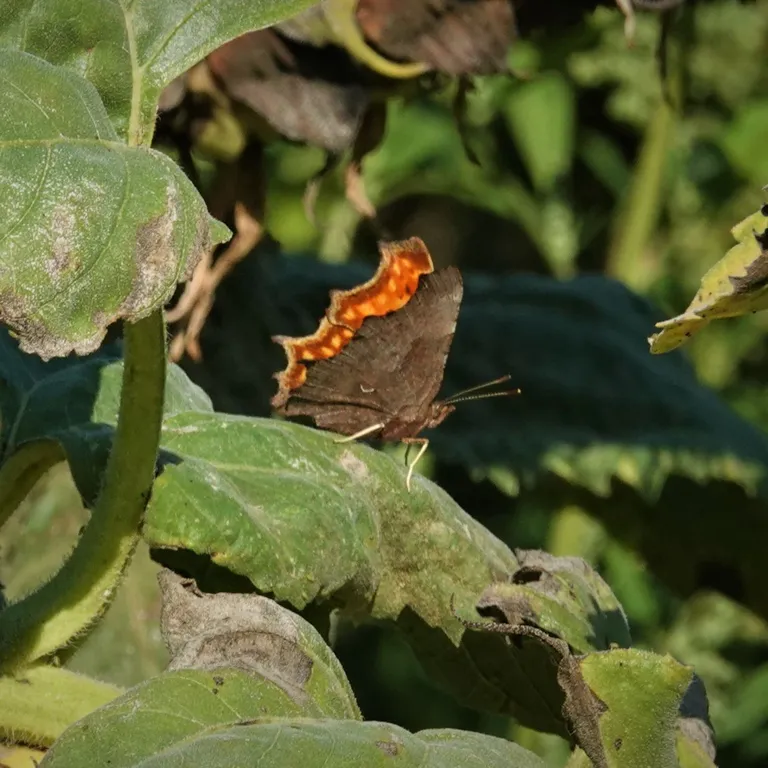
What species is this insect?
Polygonia c-album
